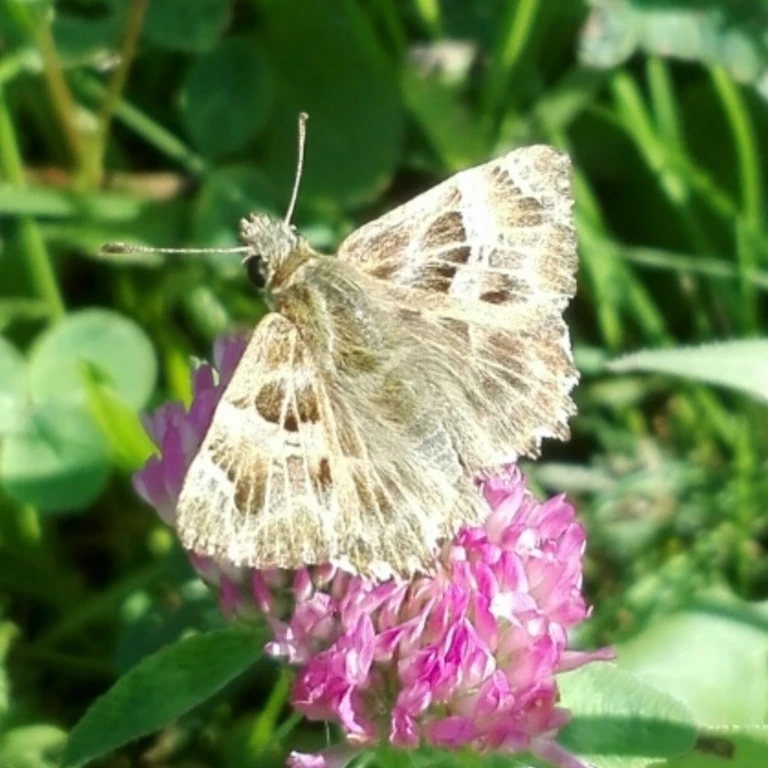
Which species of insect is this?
Carcharodus alceae
